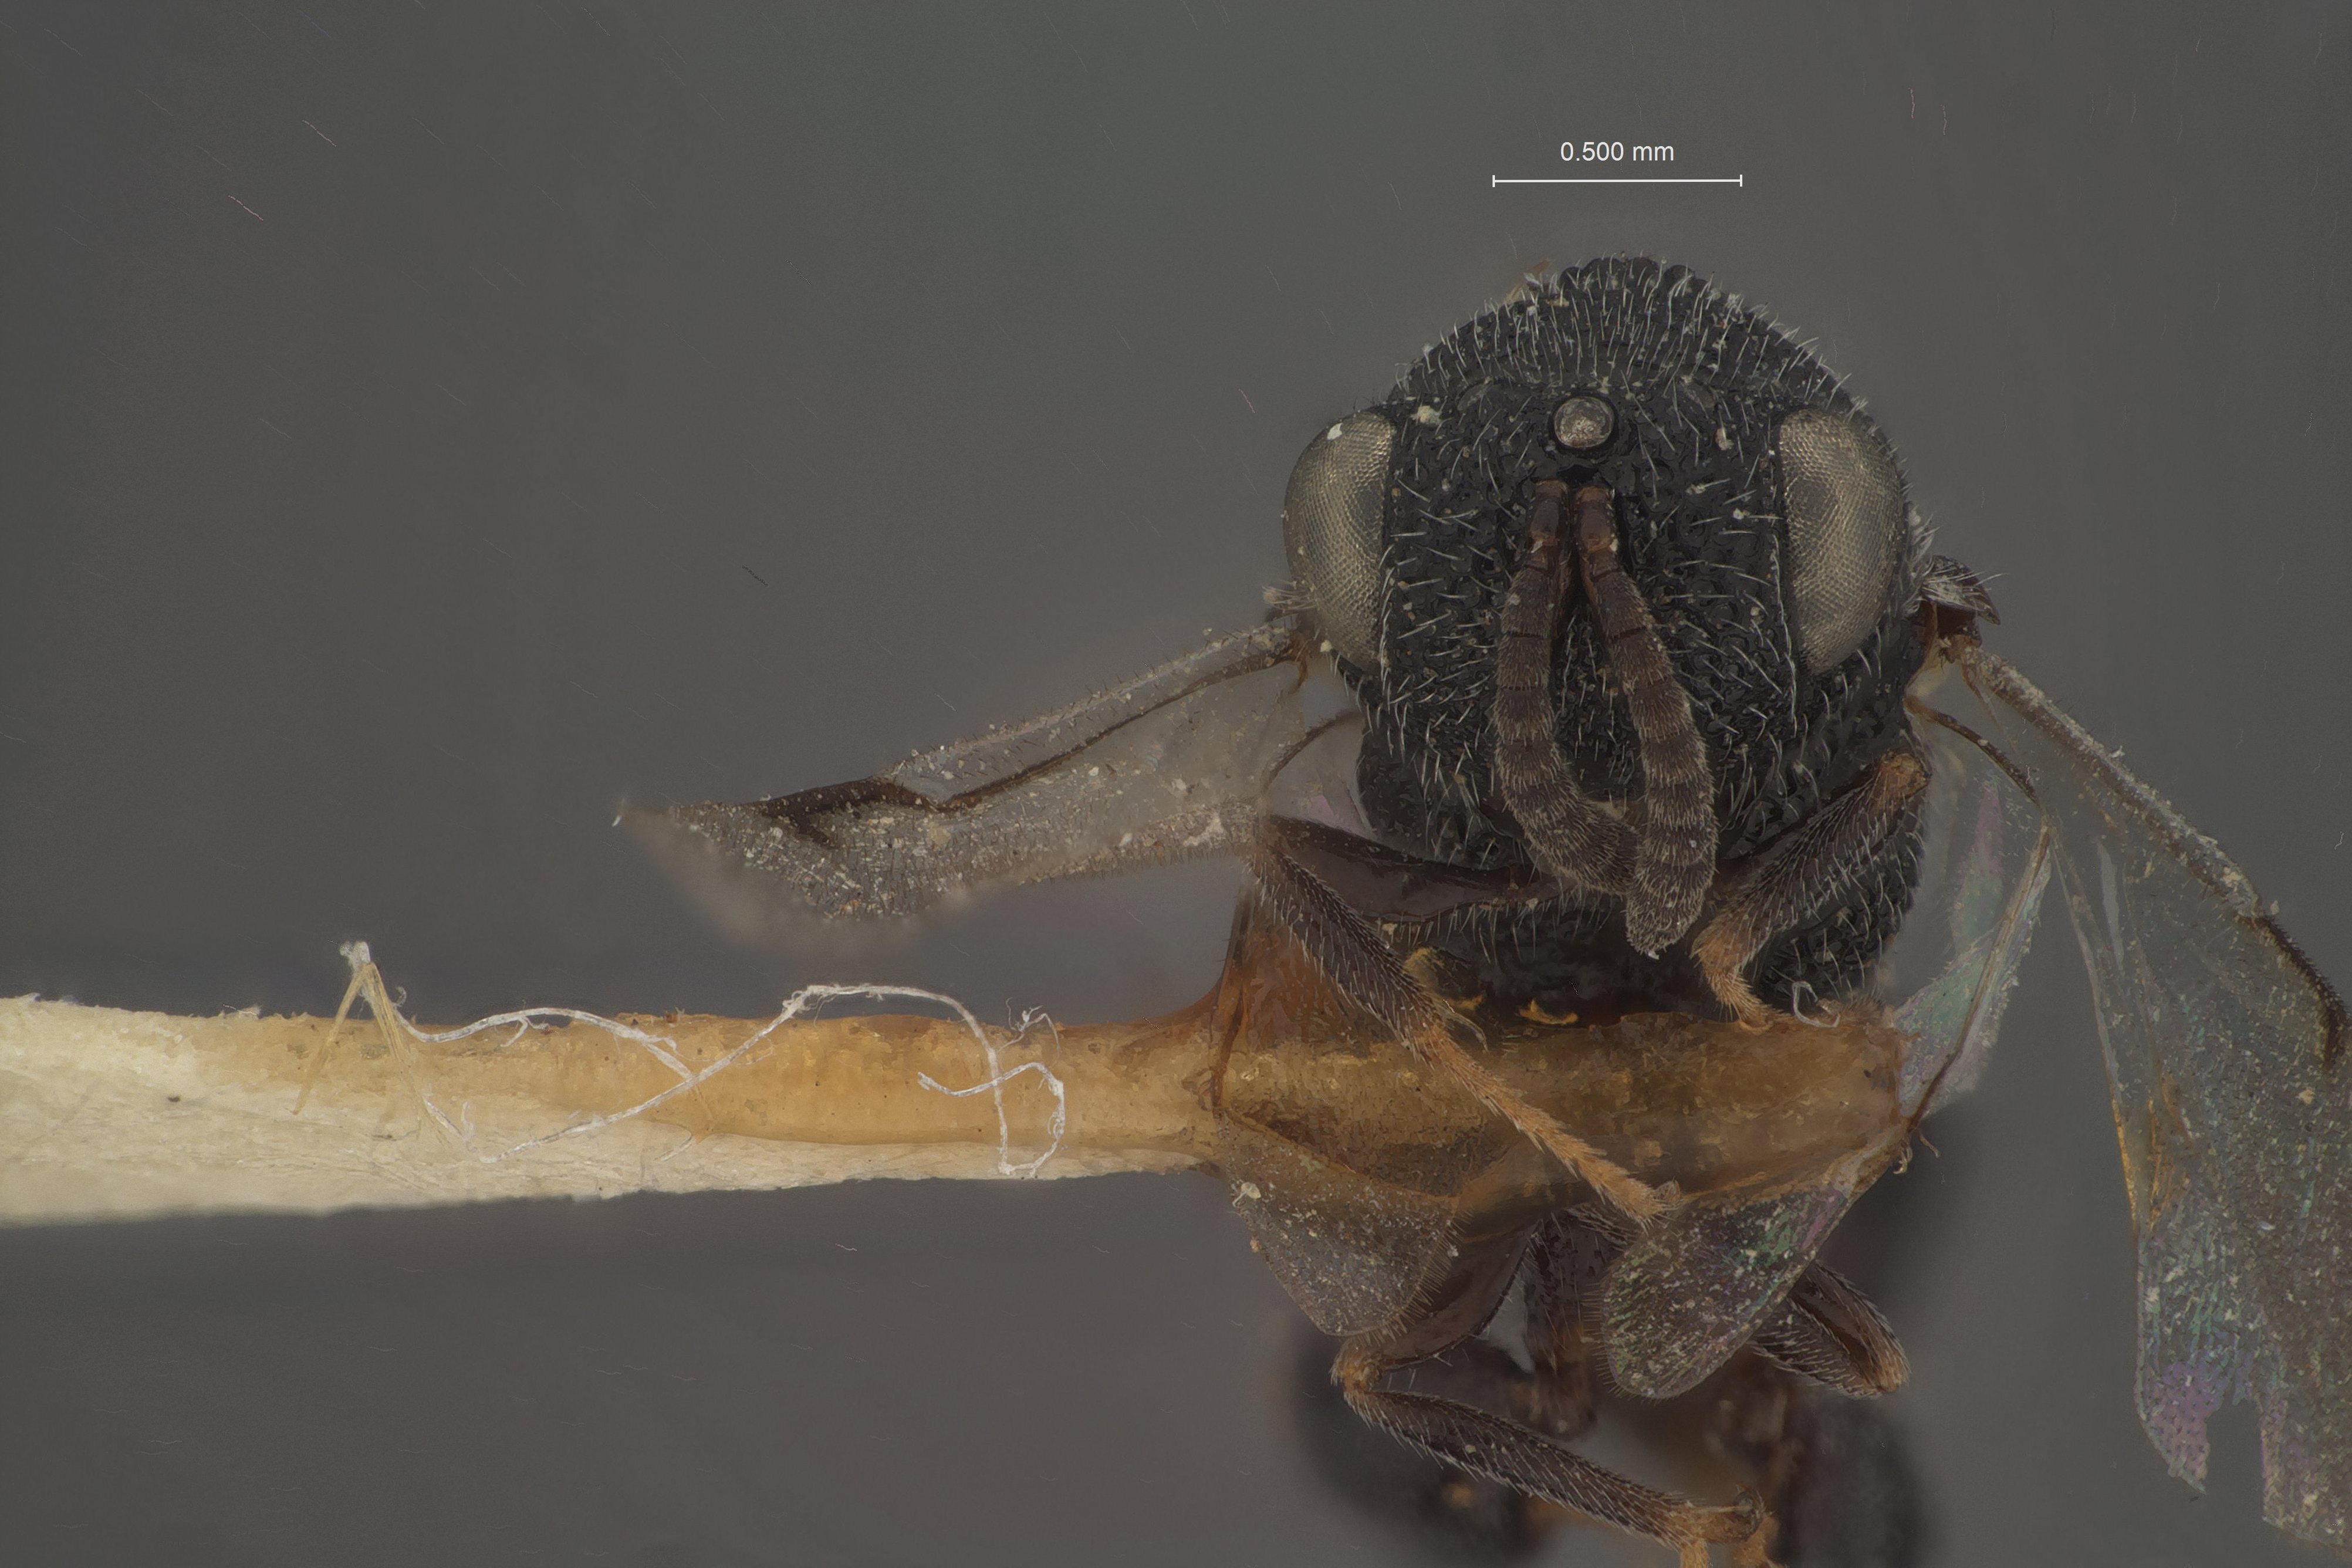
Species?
Trigonura pini
